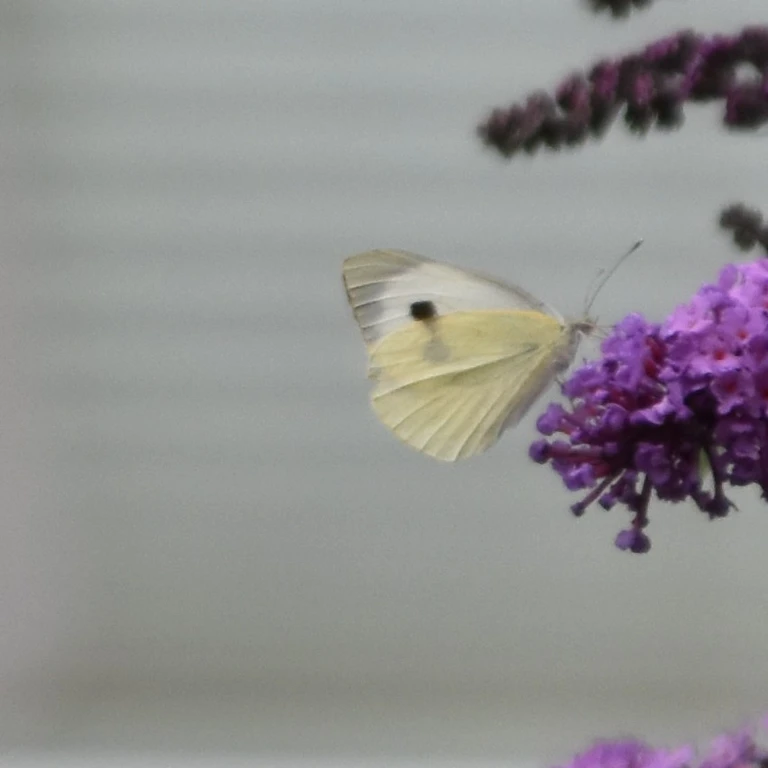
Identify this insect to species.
Pieris brassicae
